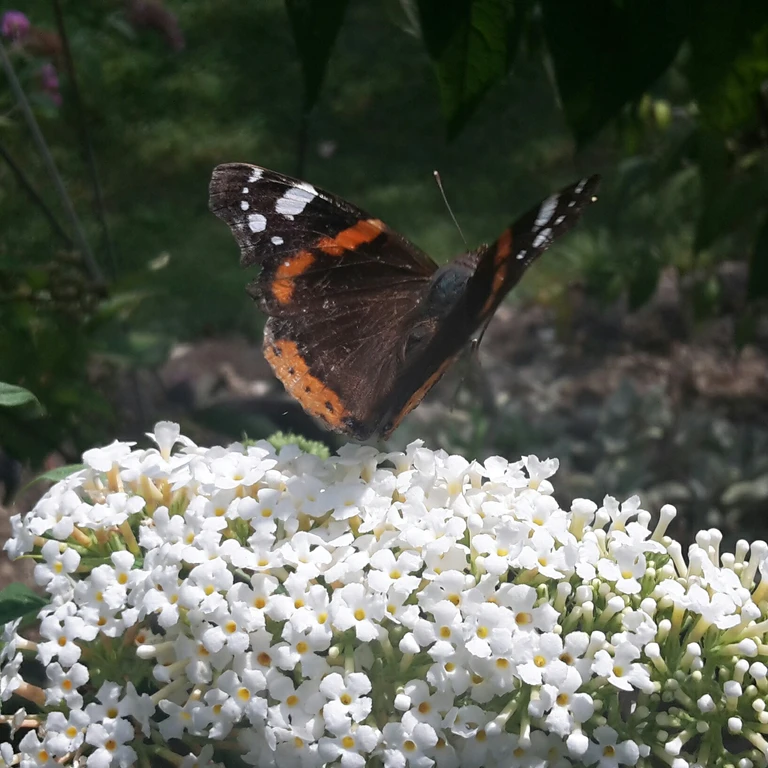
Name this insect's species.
Vanessa atalanta
